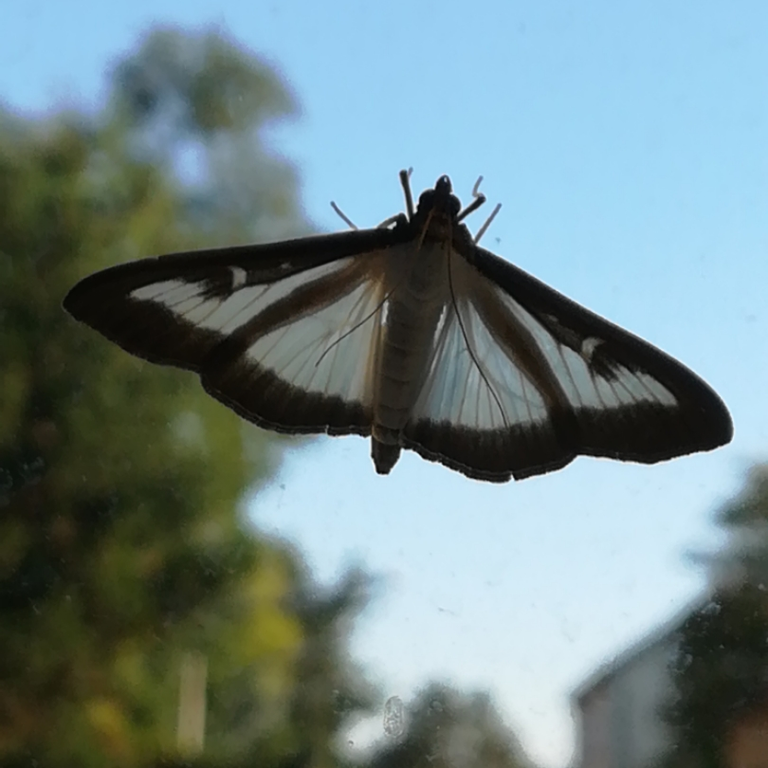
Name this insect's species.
Cydalima perspectalis
